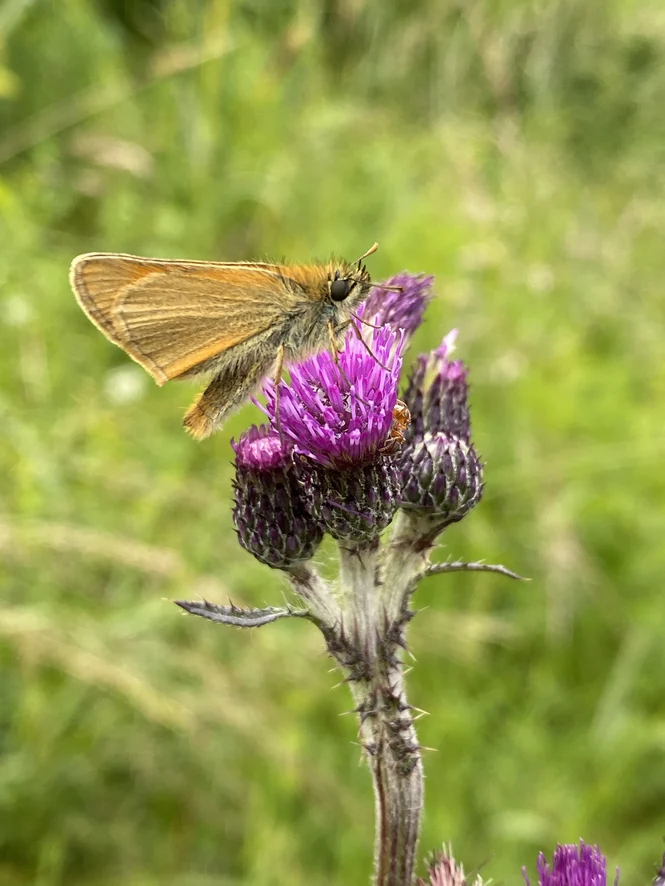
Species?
Thymelicus sylvestris
